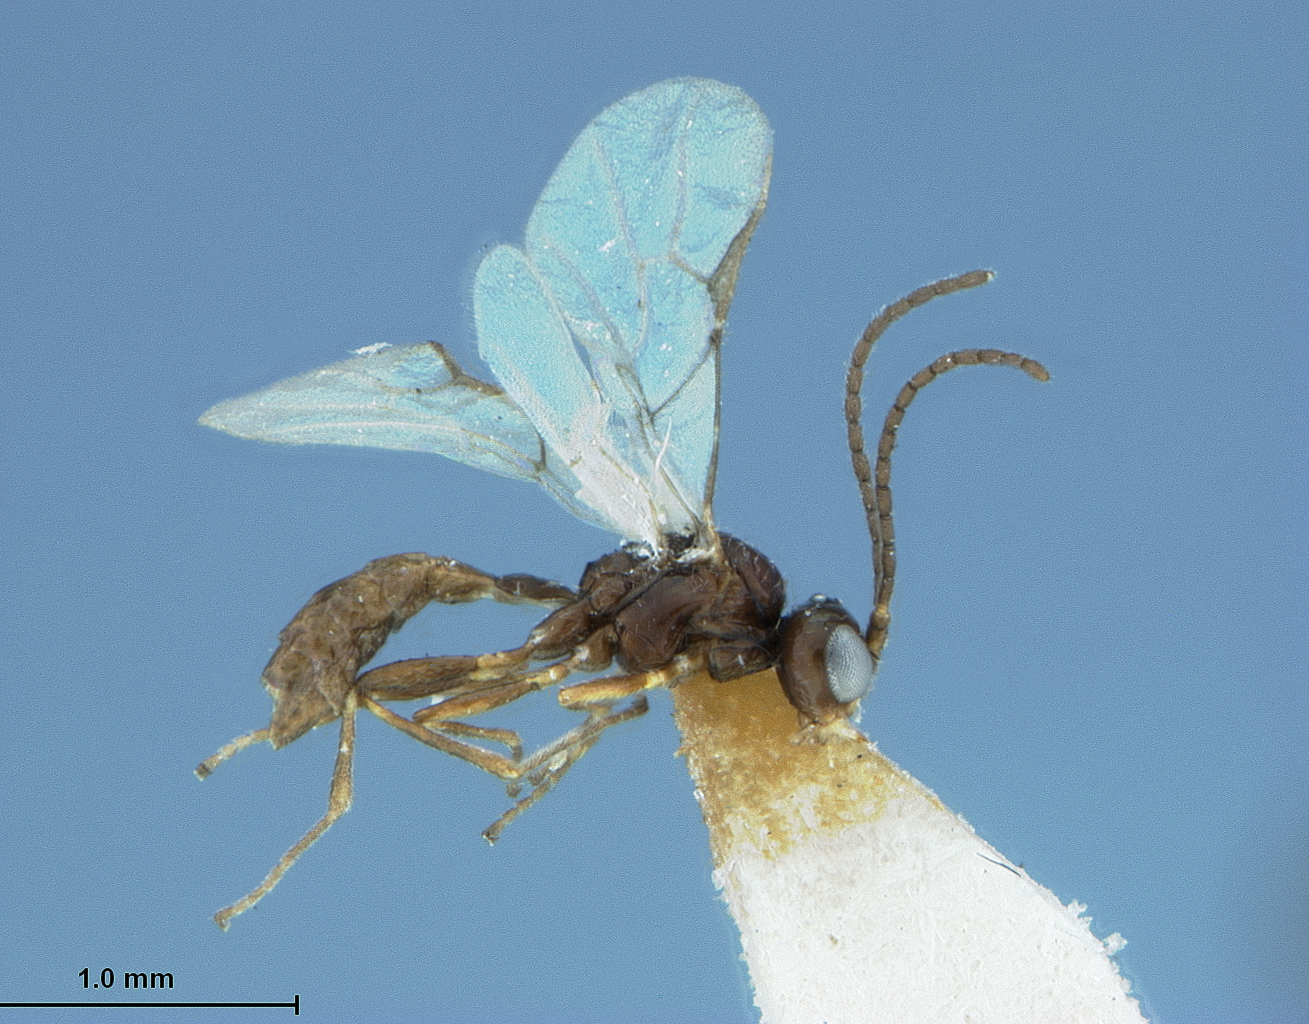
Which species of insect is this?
Aphidius obscuripes
